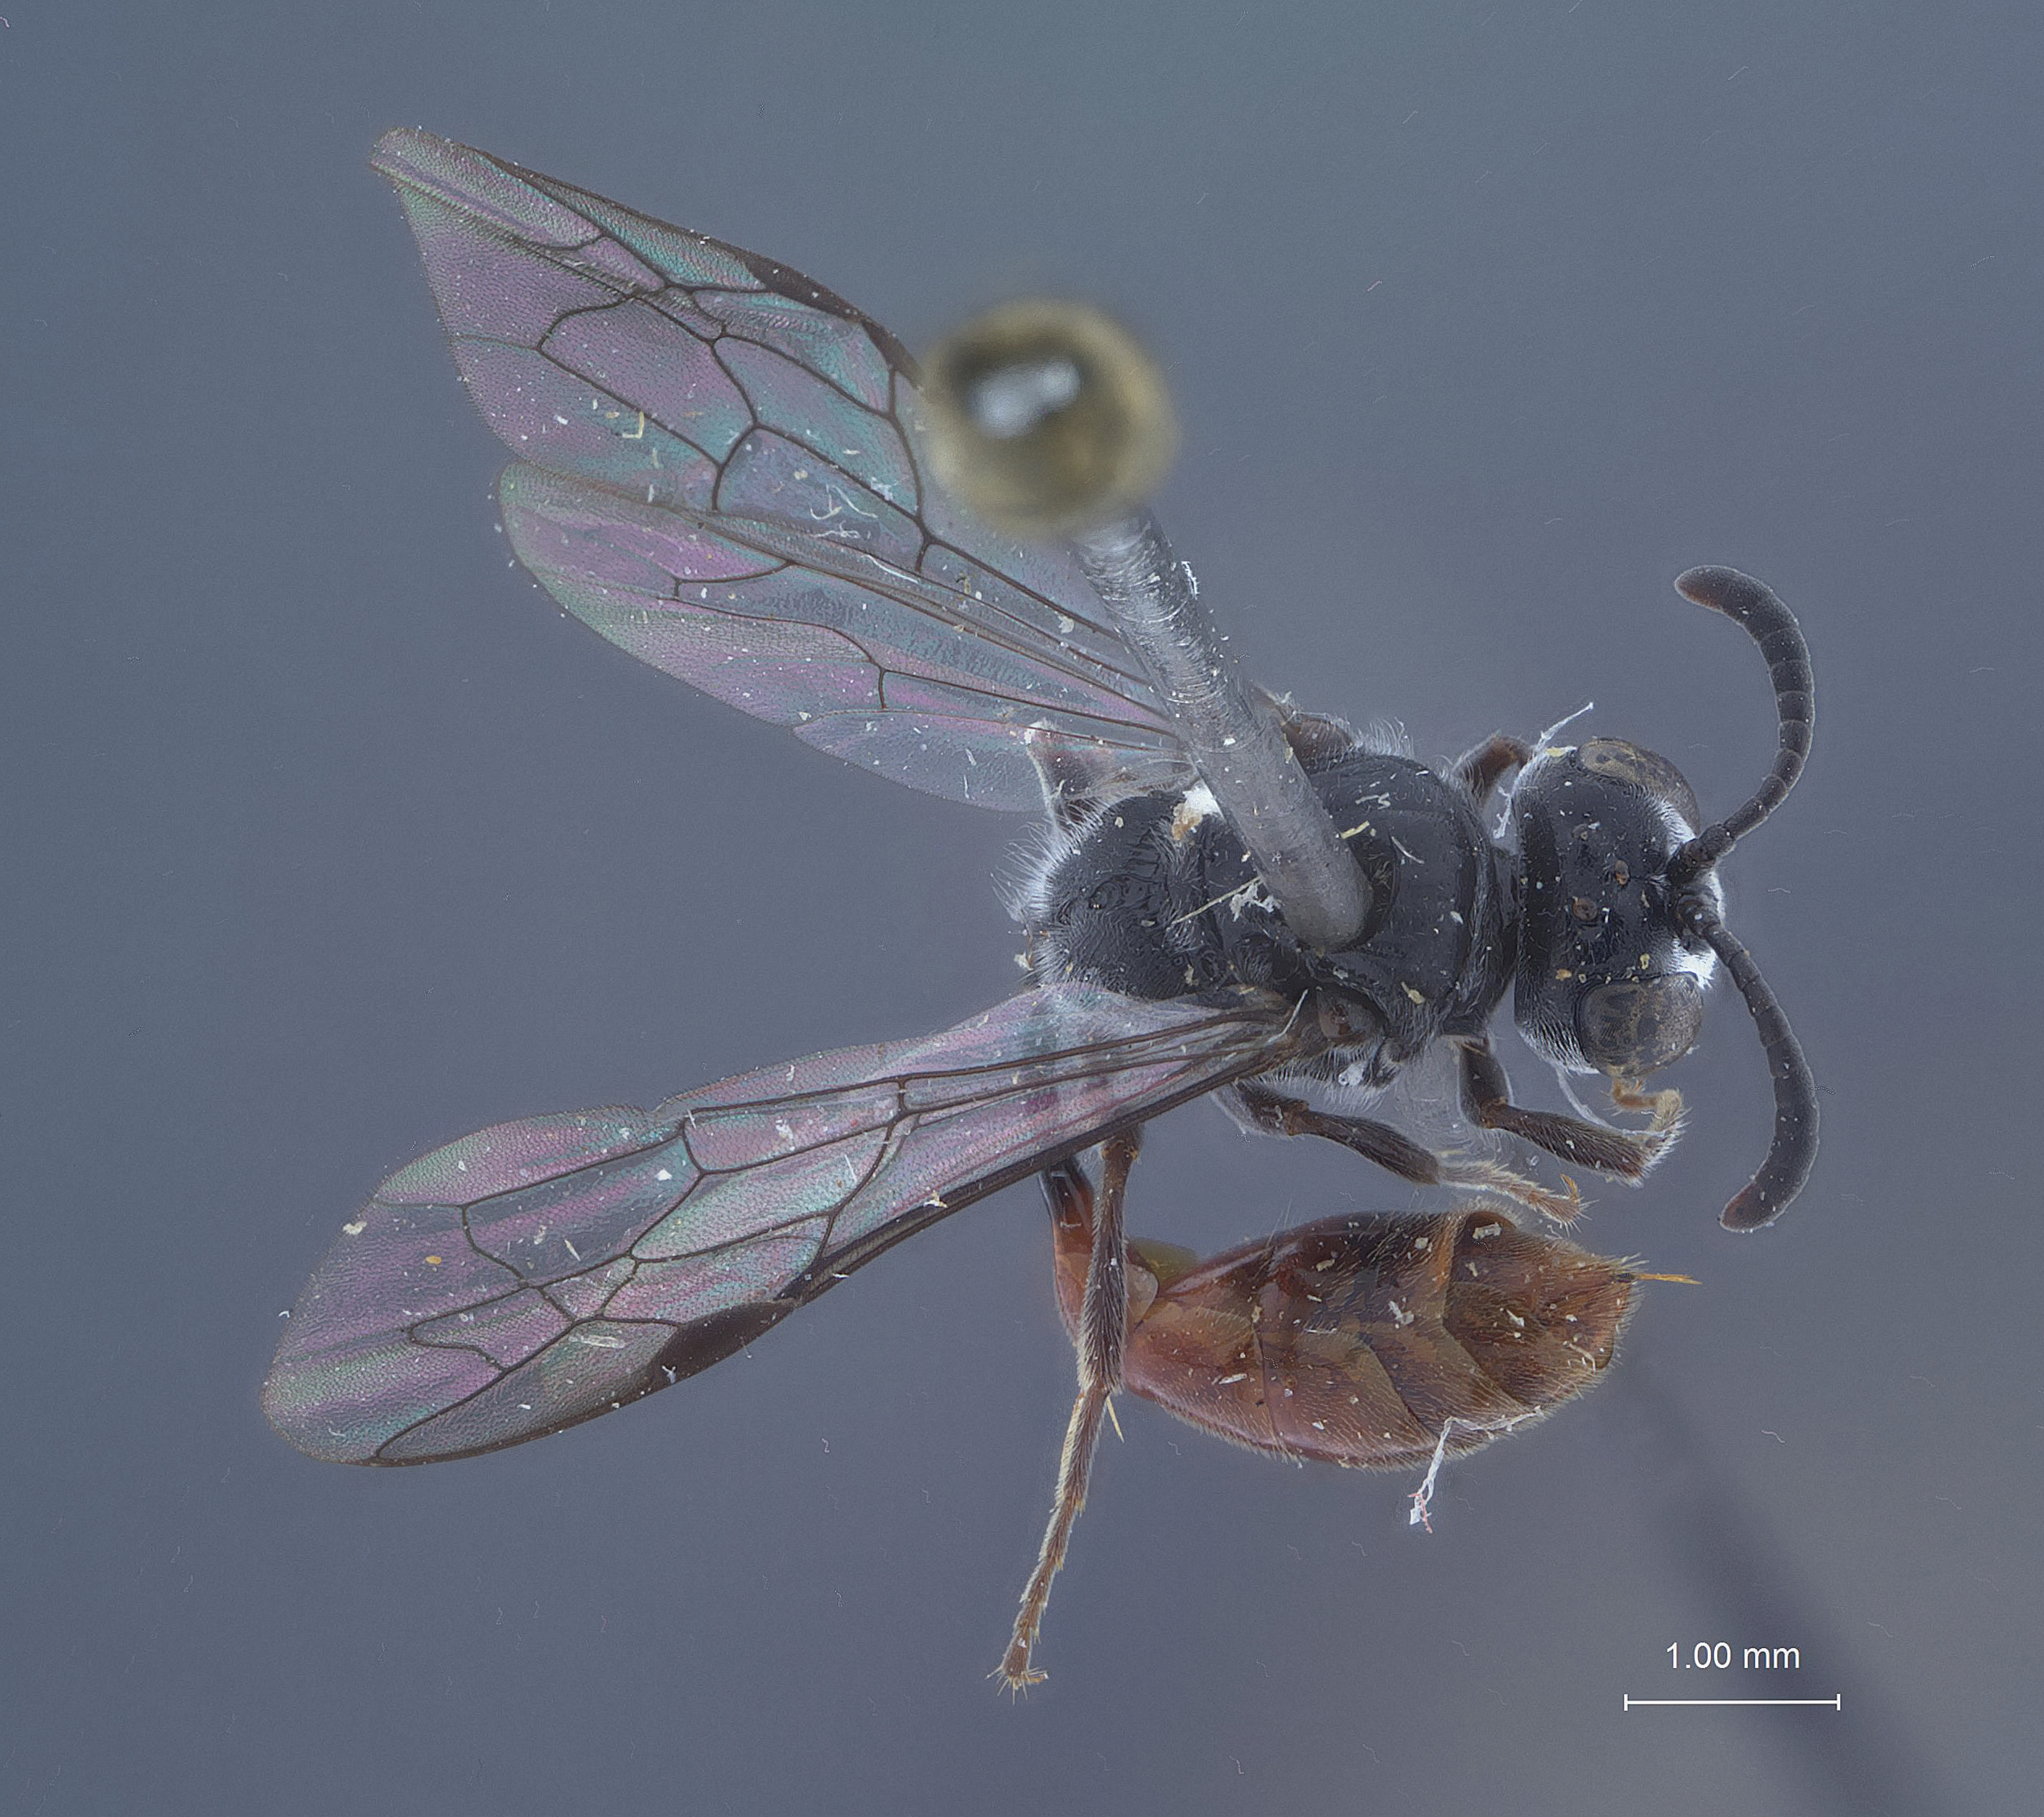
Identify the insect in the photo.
Psenulus rugifrons
